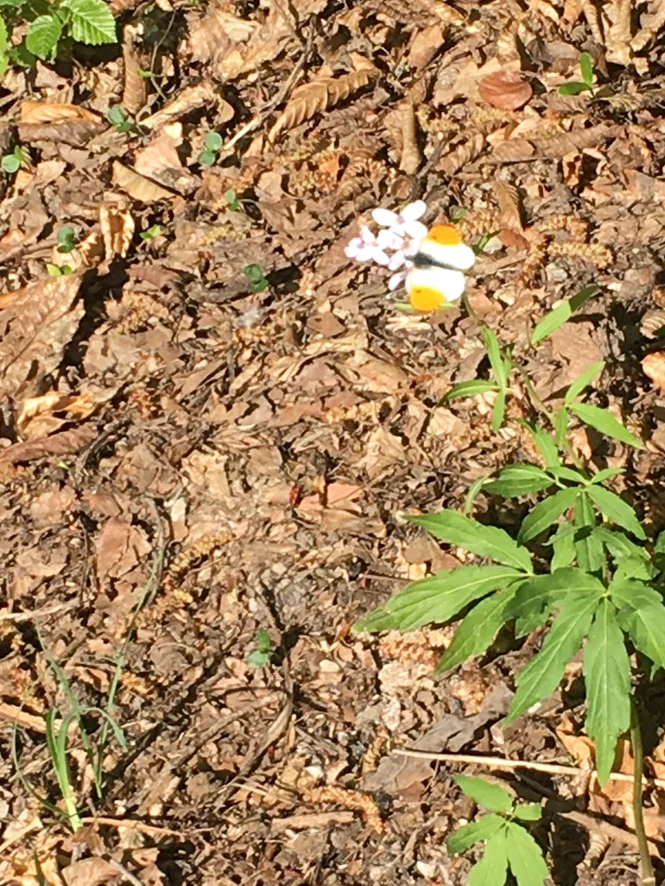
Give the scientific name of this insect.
Anthocharis cardamines
